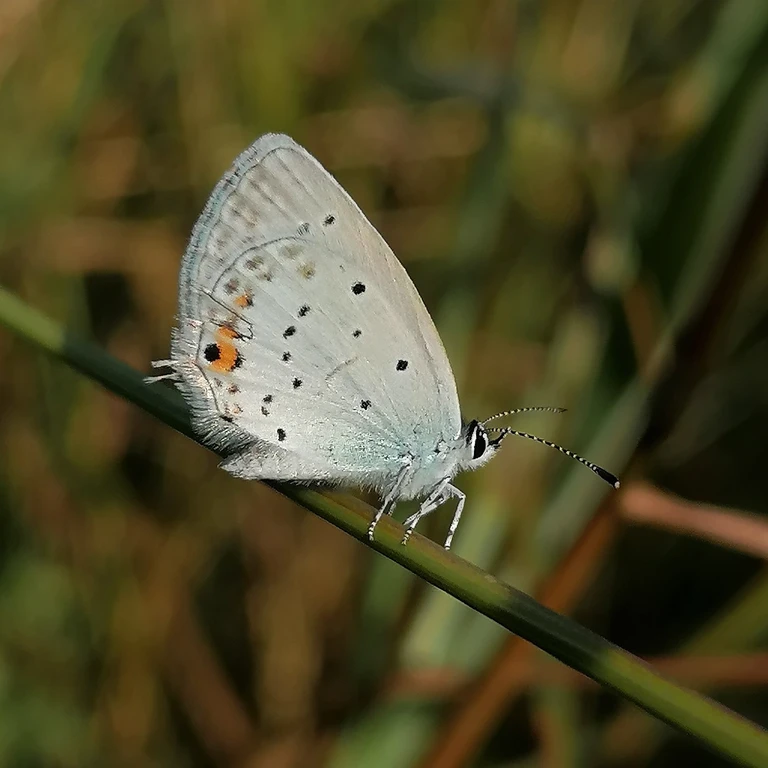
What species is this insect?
Cupido argiades (also Elkalyce argiades)
